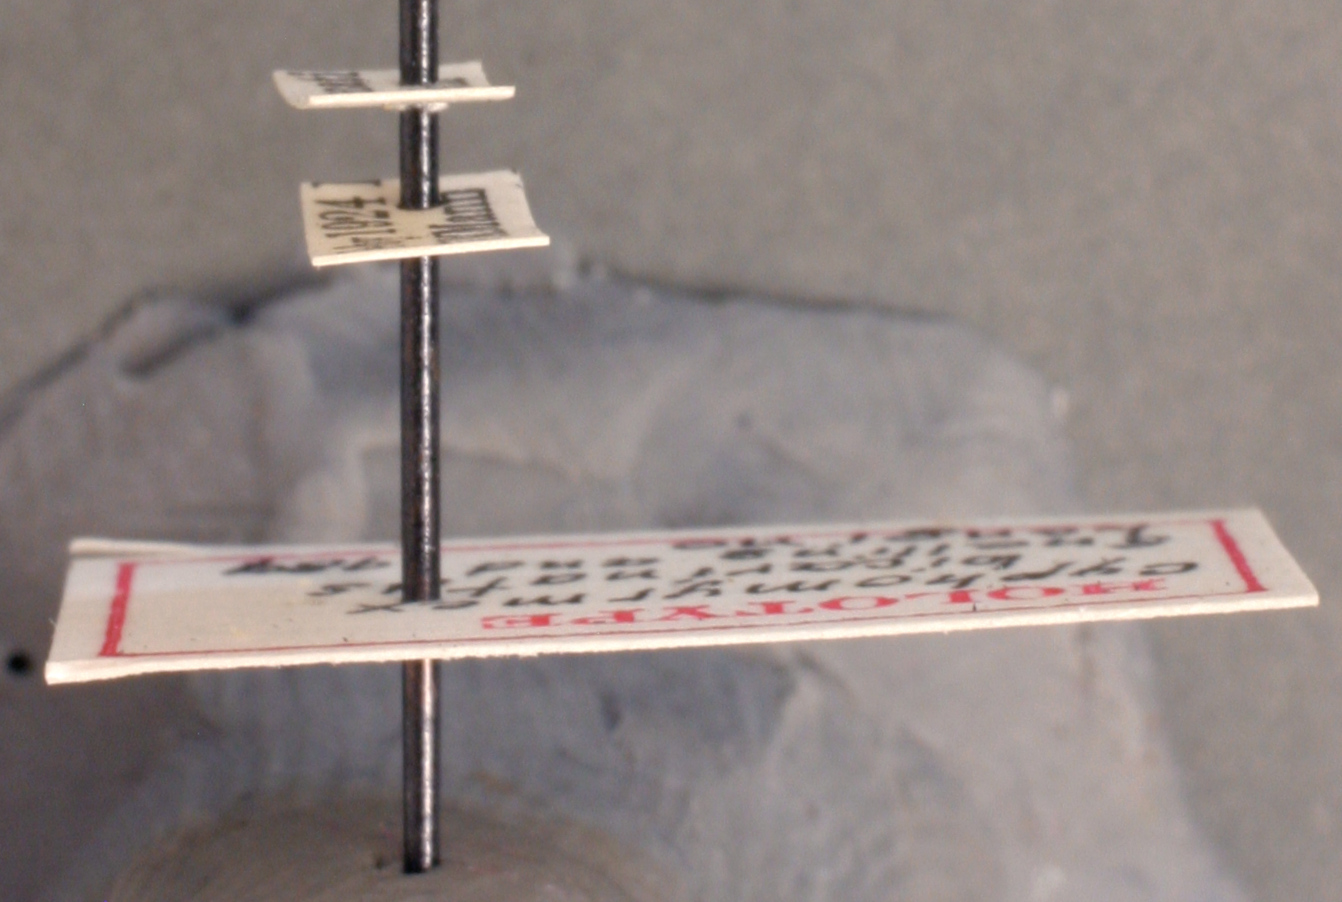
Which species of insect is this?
Cyphomyrmex bicarinatus
